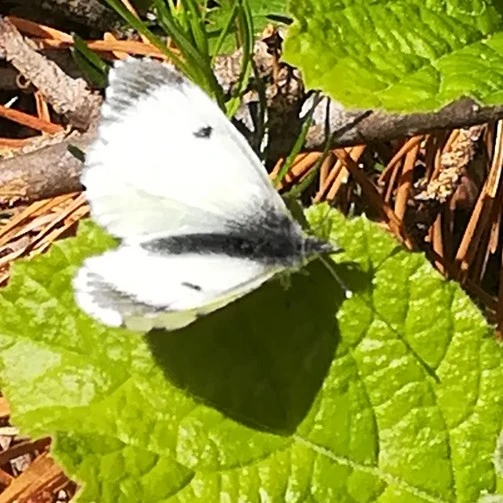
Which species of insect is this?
Anthocharis cardamines
